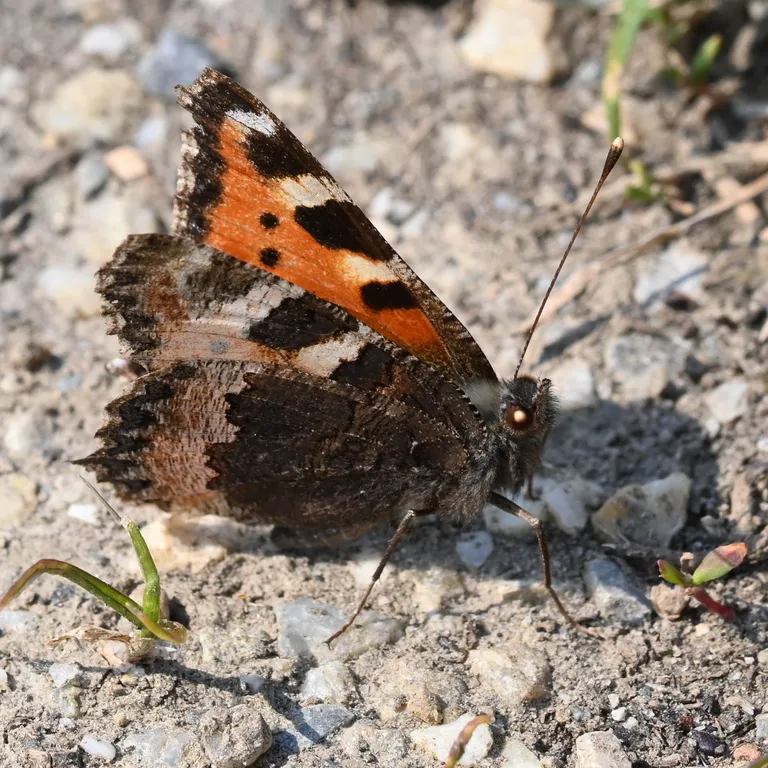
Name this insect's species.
Aglais urticae
